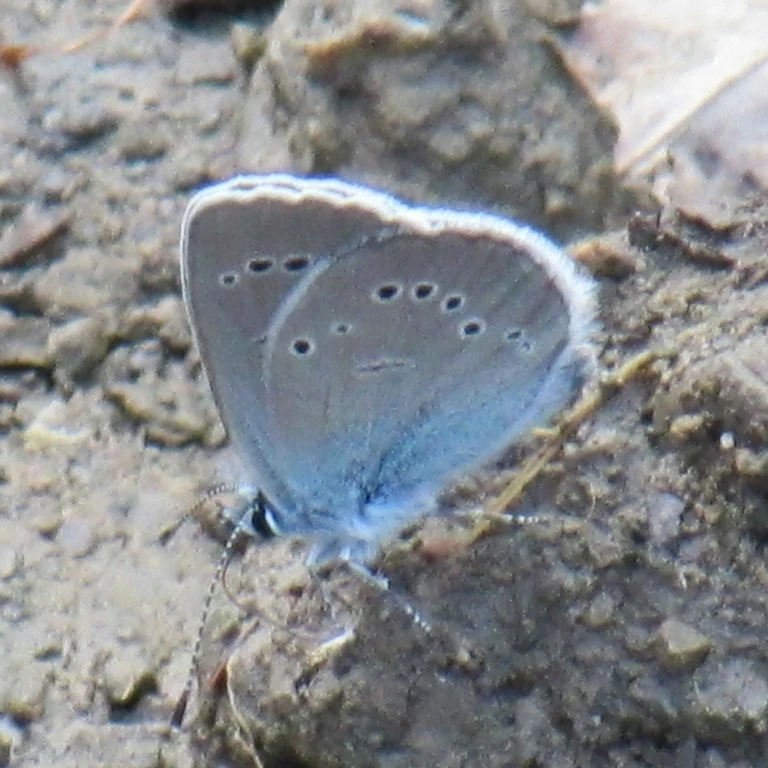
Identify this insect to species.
Cyaniris semiargus
